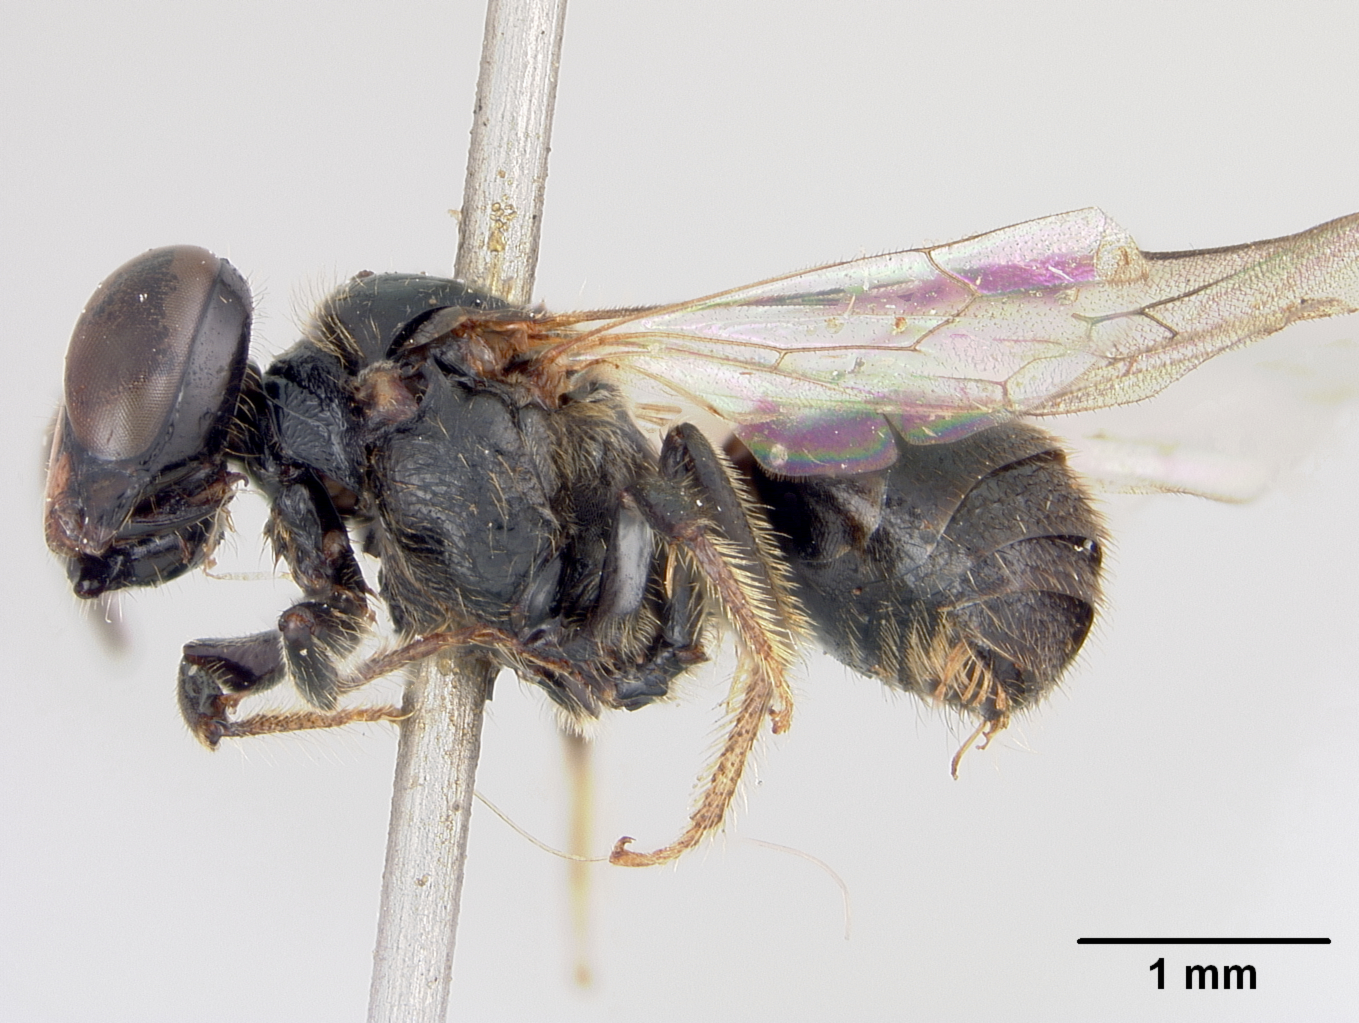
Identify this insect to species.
Allodape reversa
